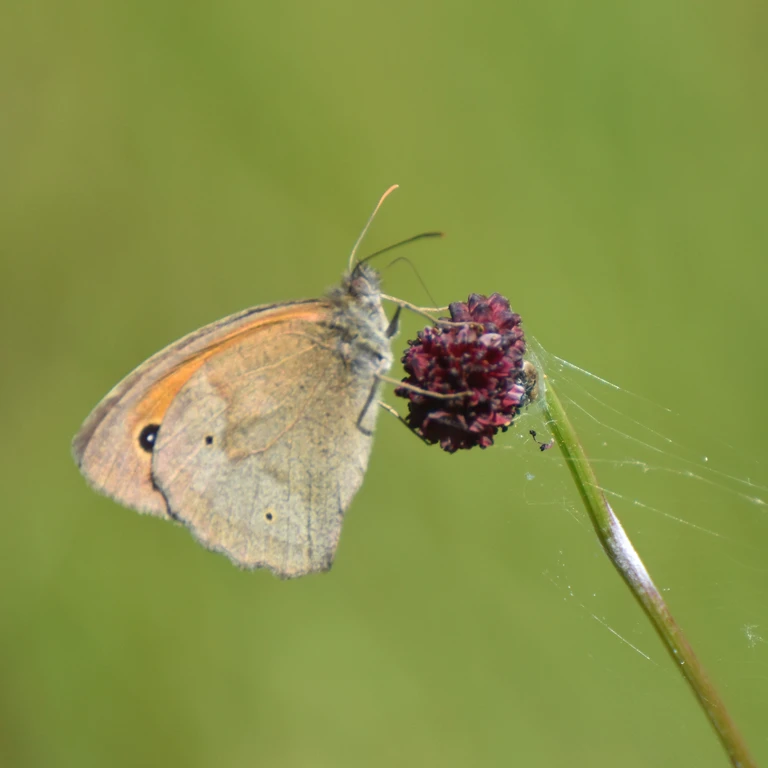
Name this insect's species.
Maniola jurtina
